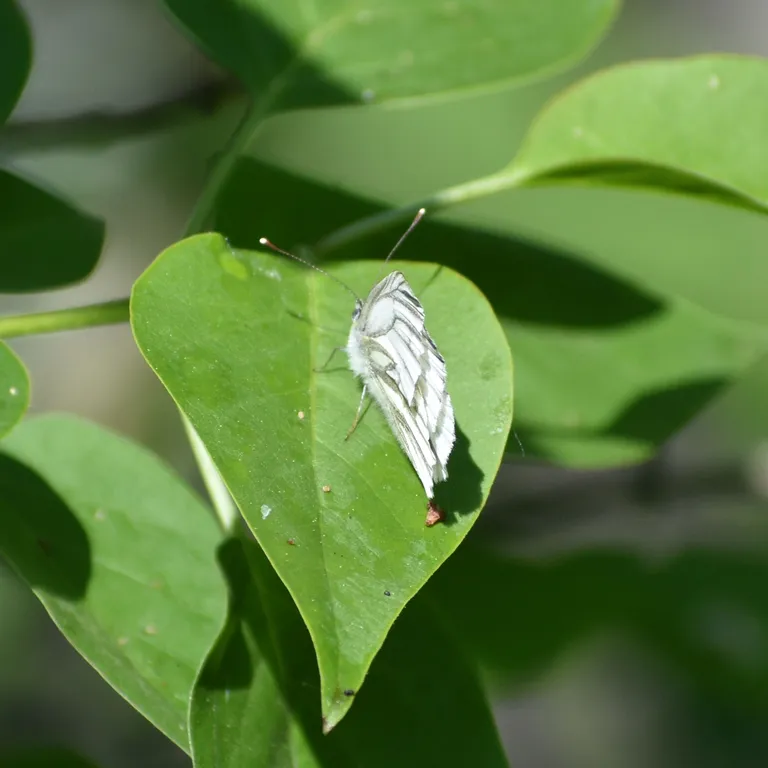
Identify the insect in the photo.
Pieris napi
